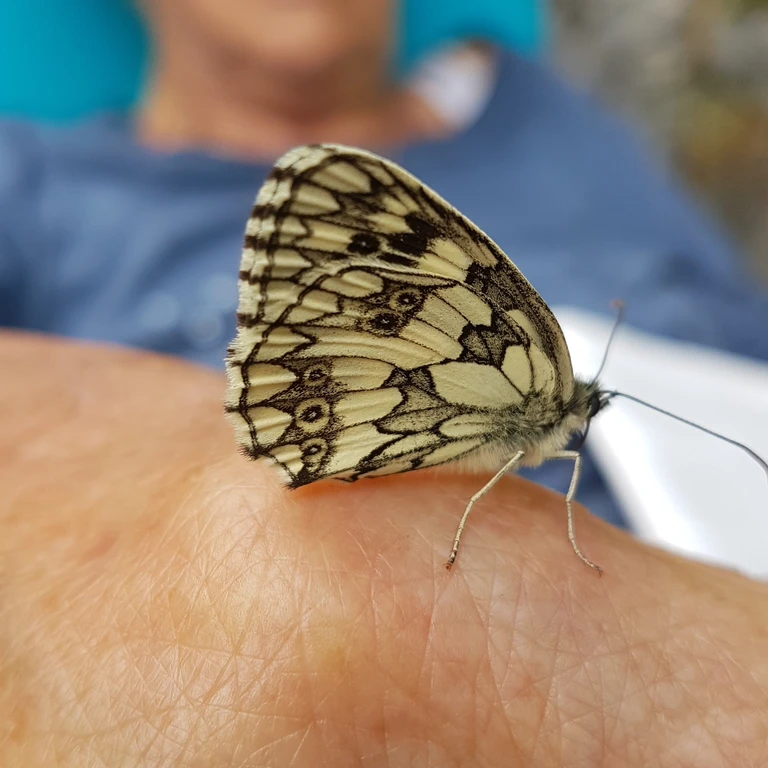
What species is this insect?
Melanargia galathea
